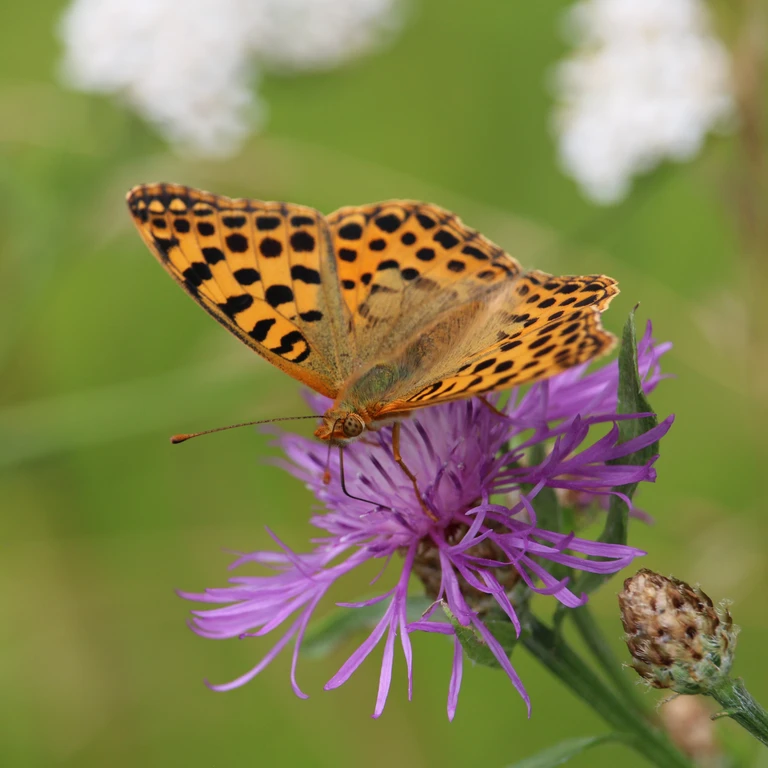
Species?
Issoria lathonia
